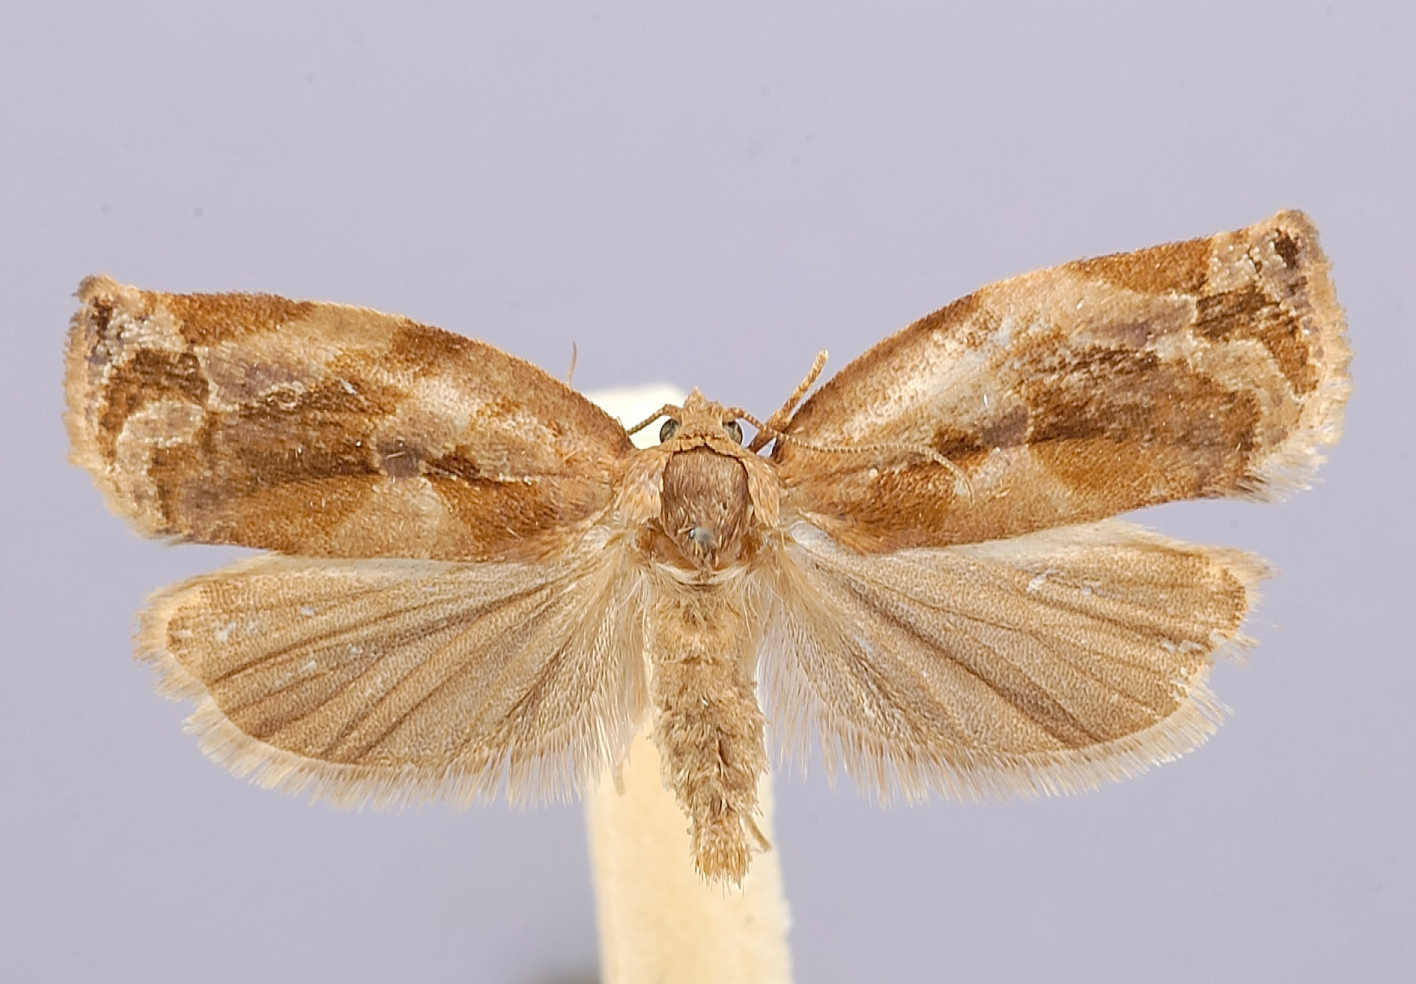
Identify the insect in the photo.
Archips purpuratus
